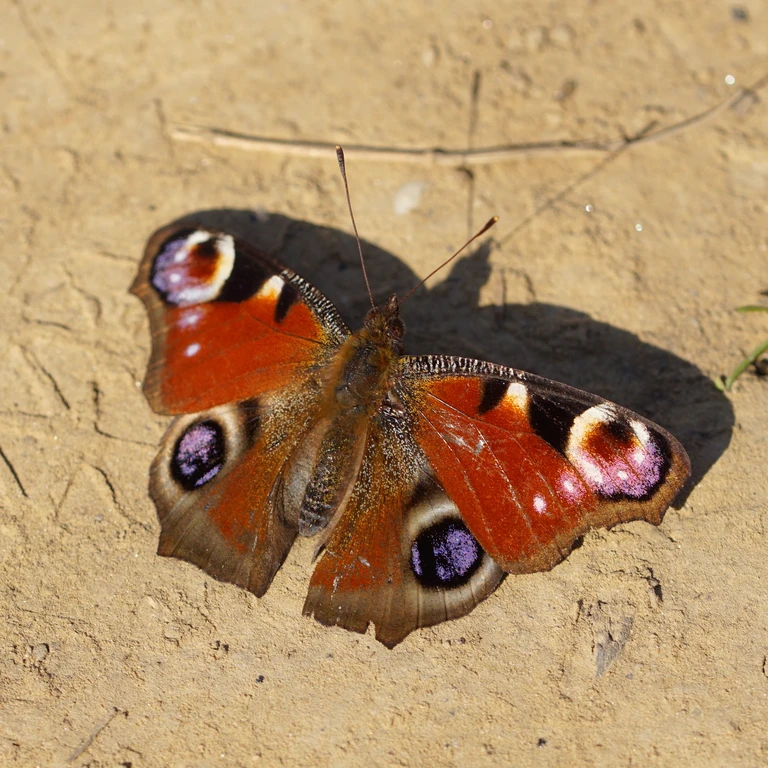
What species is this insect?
Aglais io
